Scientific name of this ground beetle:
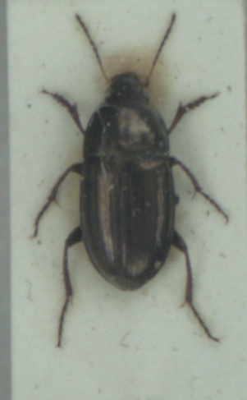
Amara aenea
